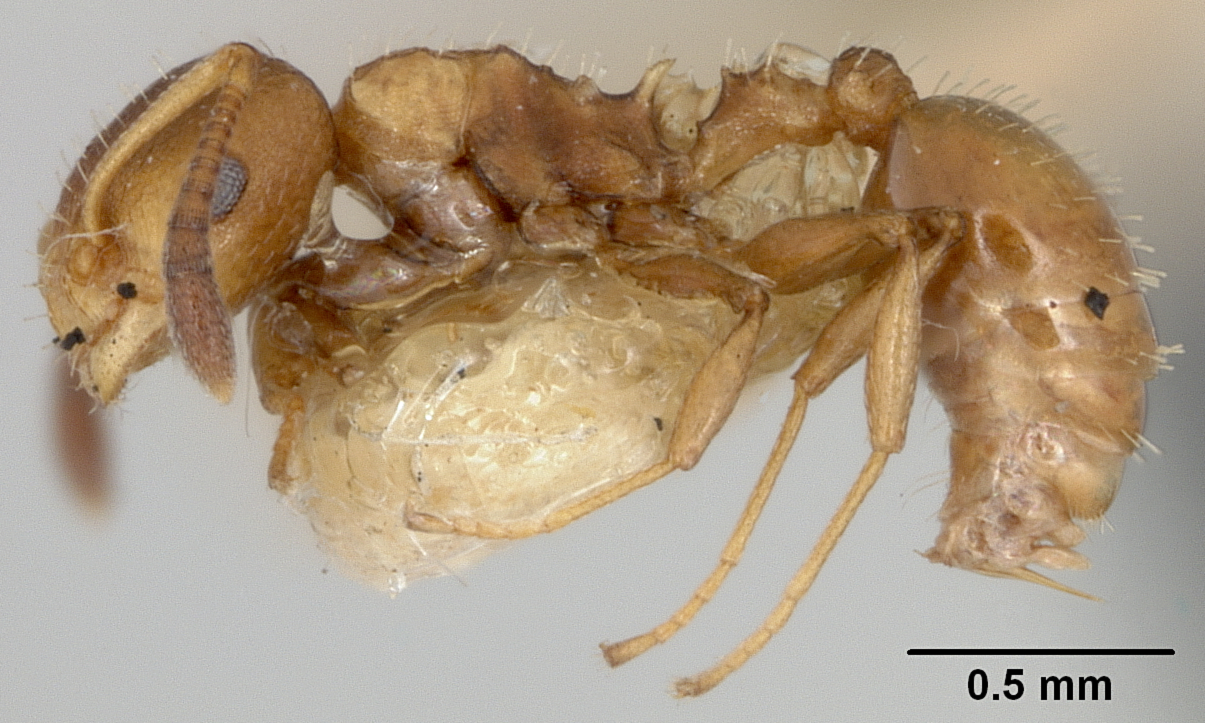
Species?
Leptothorax umbratilis
